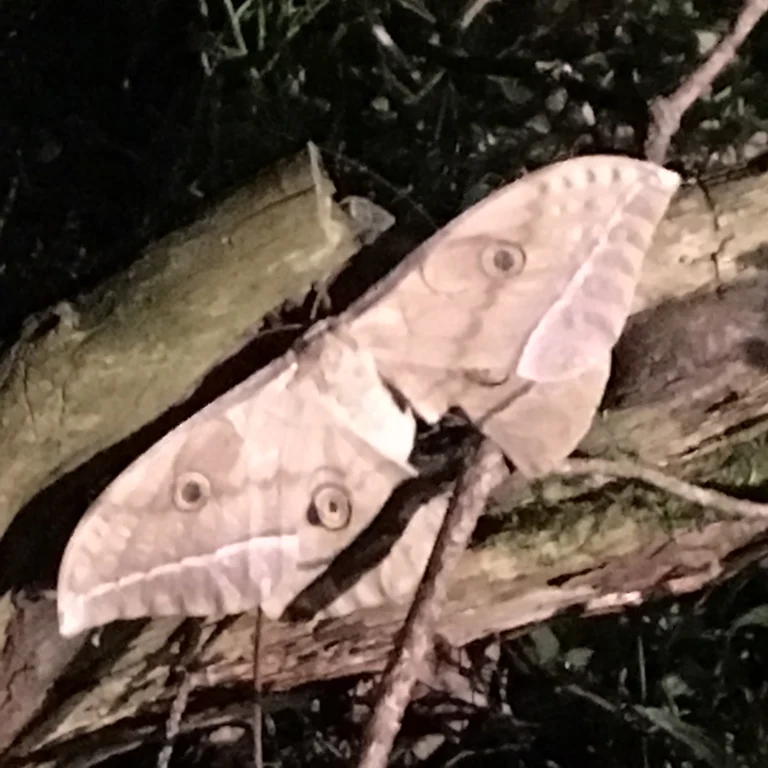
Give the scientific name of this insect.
Antheraea yamamai
